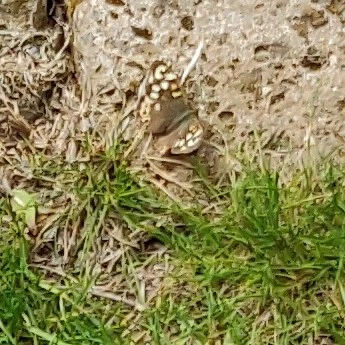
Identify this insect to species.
Pararge aegeria
